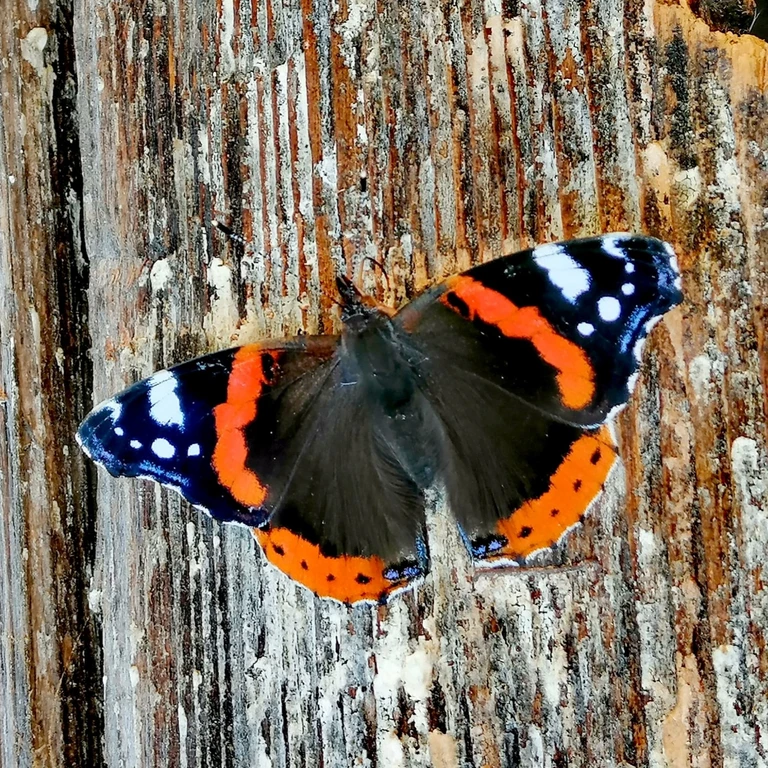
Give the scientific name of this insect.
Vanessa atalanta
